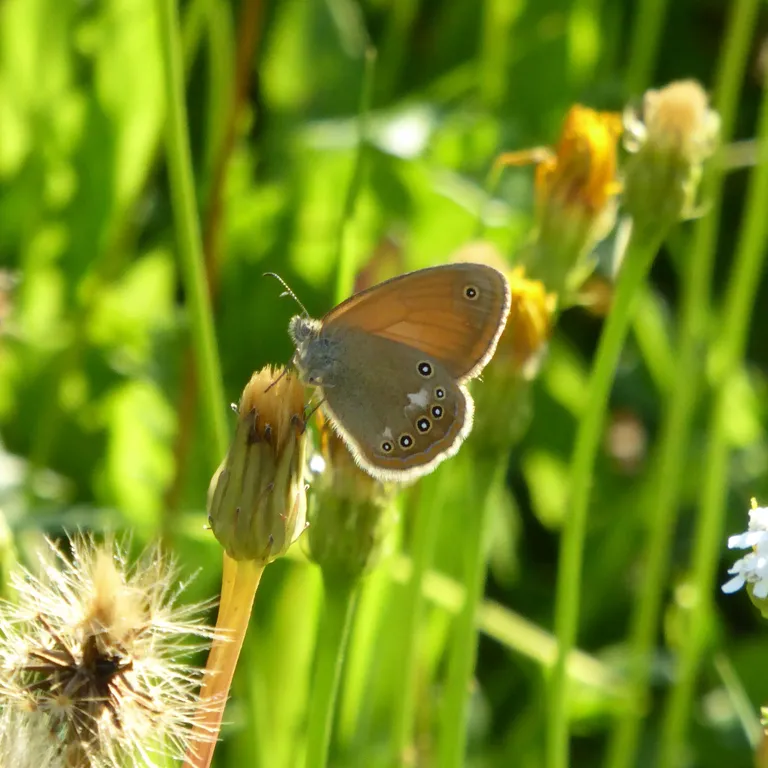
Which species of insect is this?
Coenonympha glycerion (also Coenonympha iphis)
